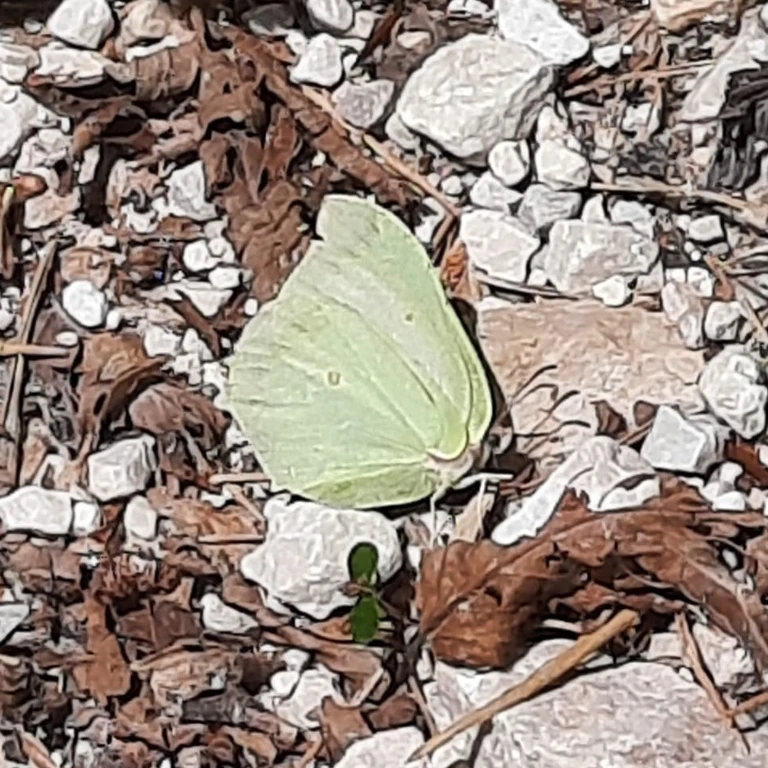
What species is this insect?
Gonepteryx rhamni
